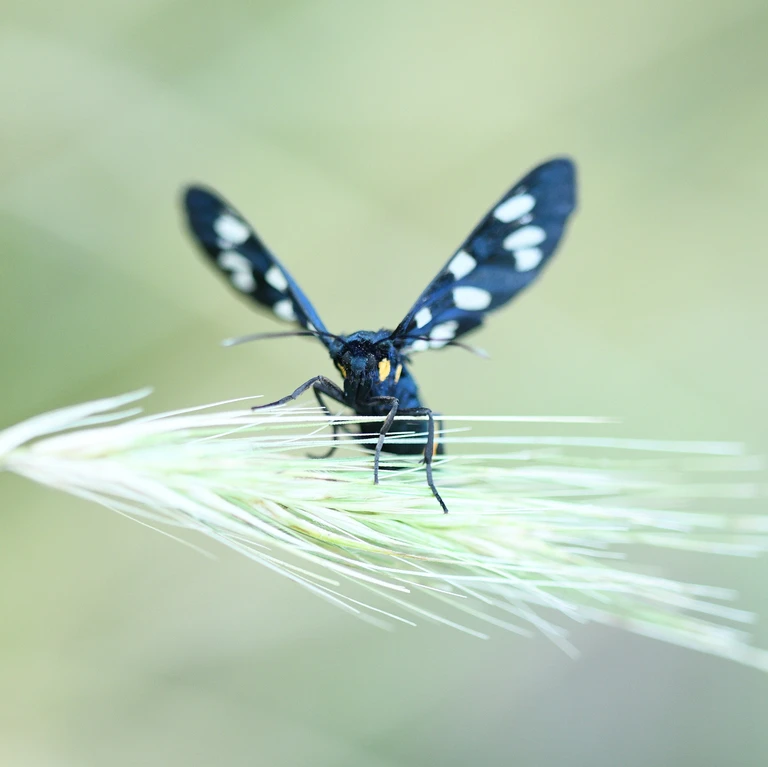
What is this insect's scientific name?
Amata phegea
